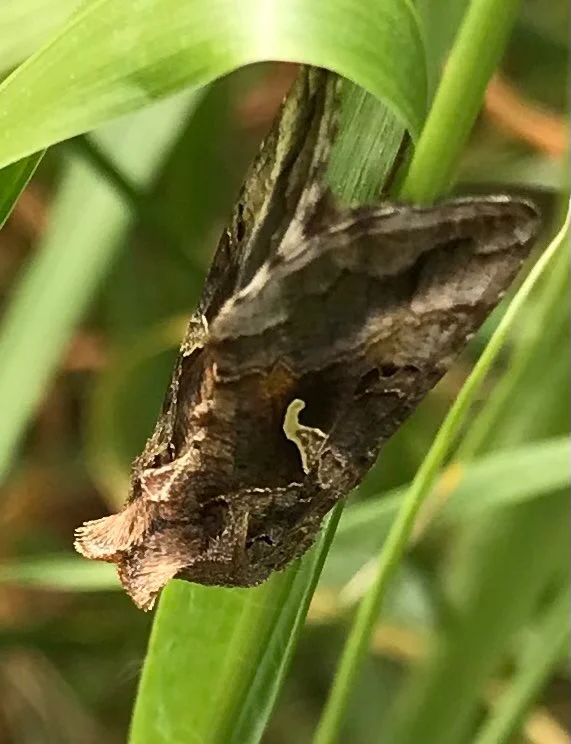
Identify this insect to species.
Autographa gamma
